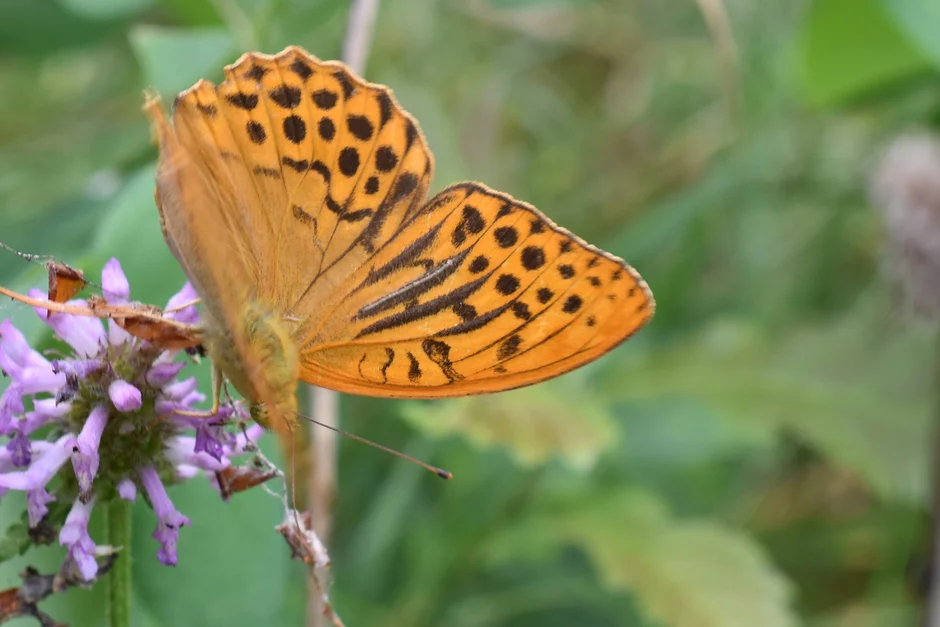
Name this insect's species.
Argynnis paphia
